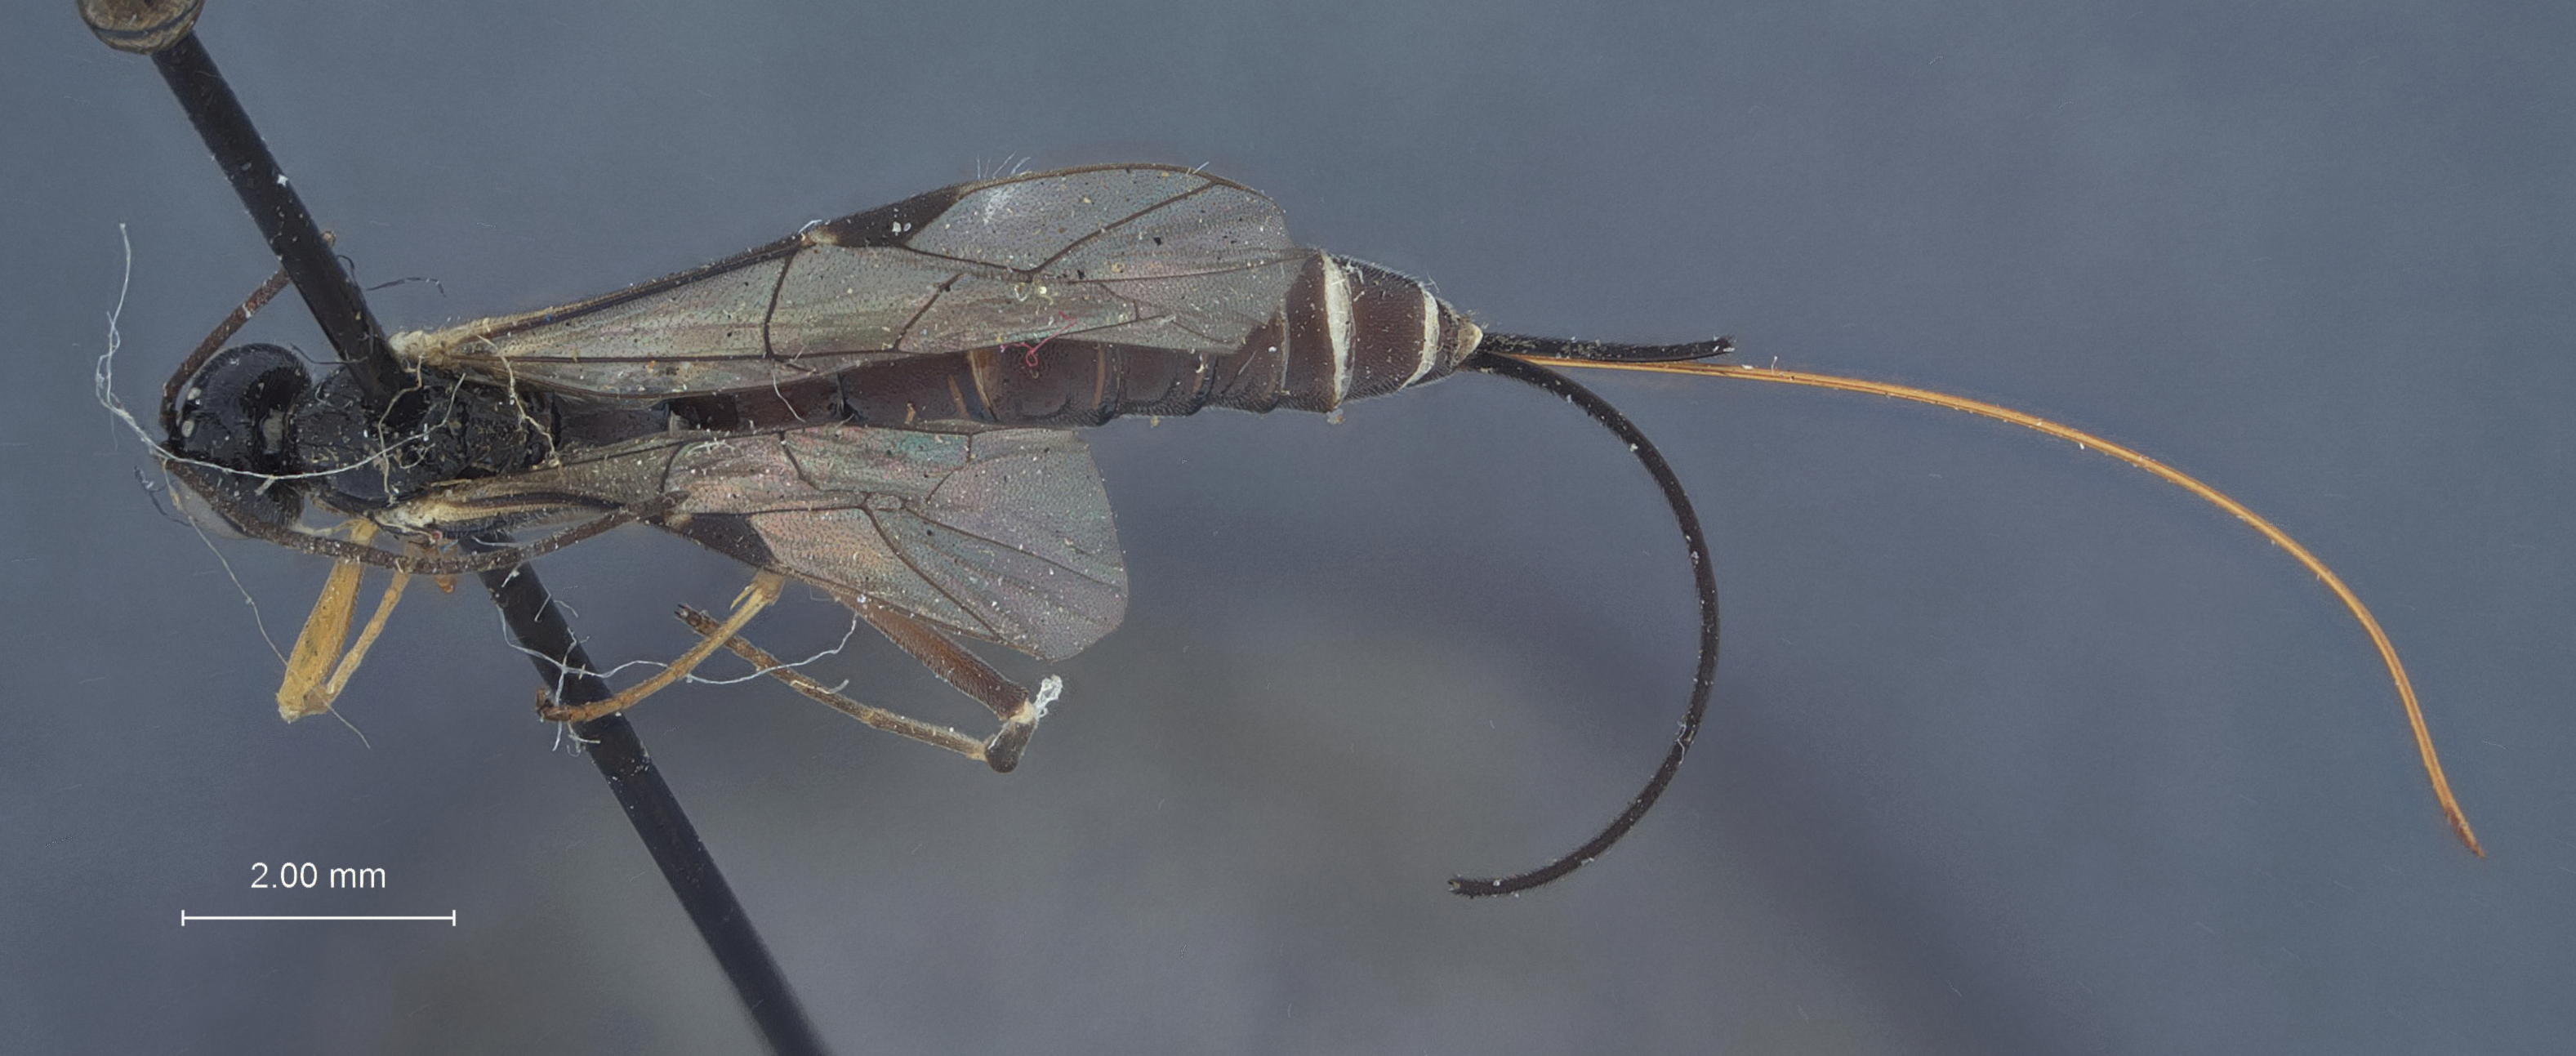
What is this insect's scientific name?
Exeristes hyalinipennis
